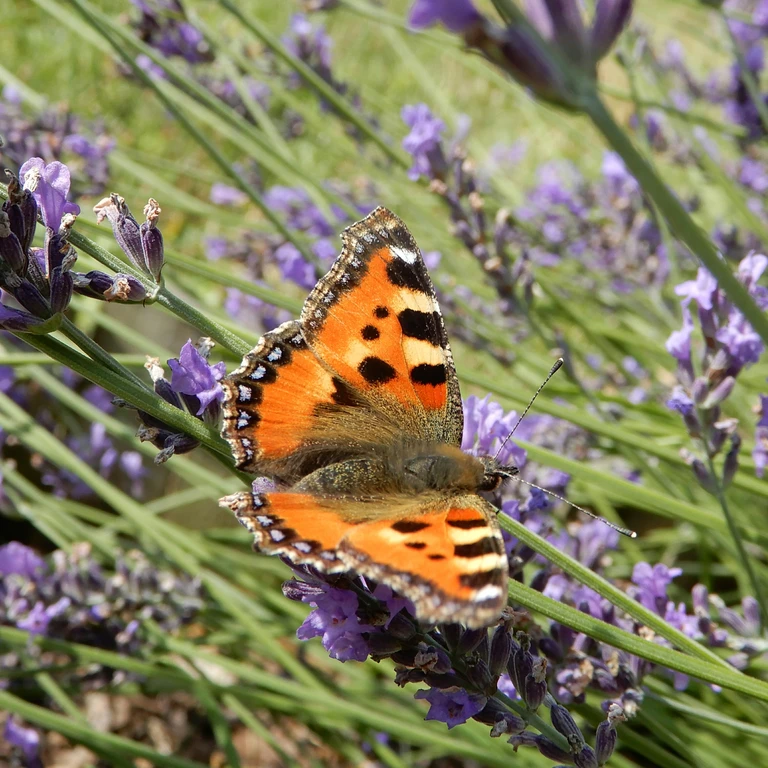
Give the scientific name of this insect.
Aglais urticae
